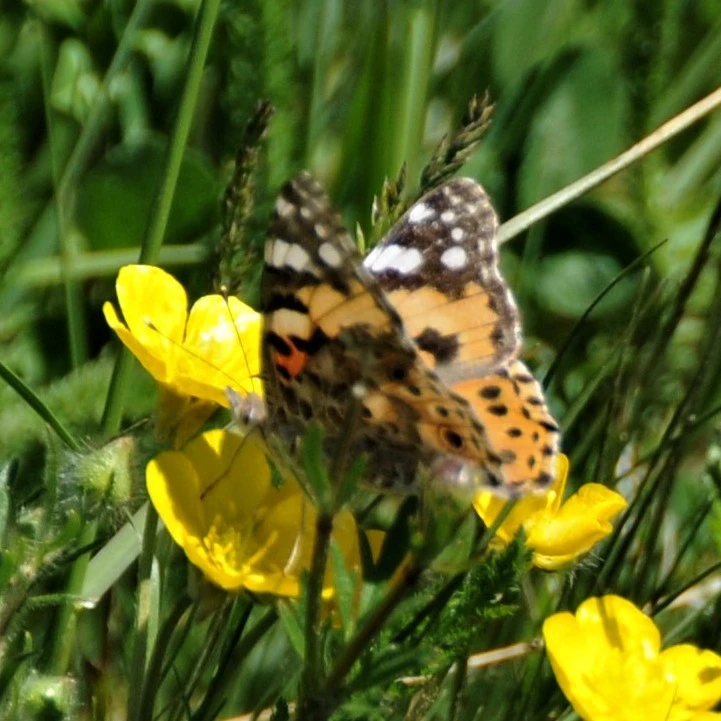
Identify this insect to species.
Vanessa cardui
